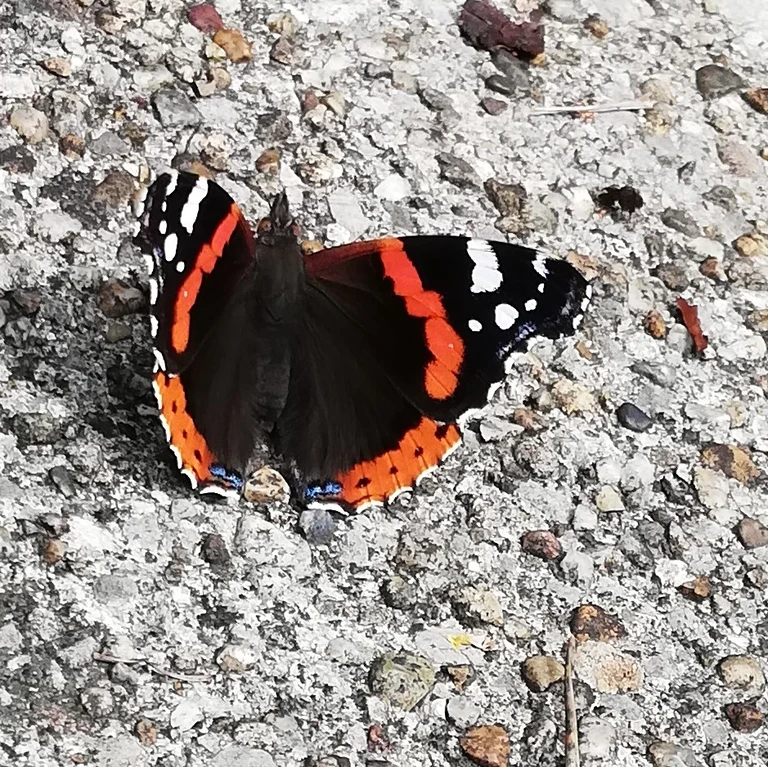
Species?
Vanessa atalanta
